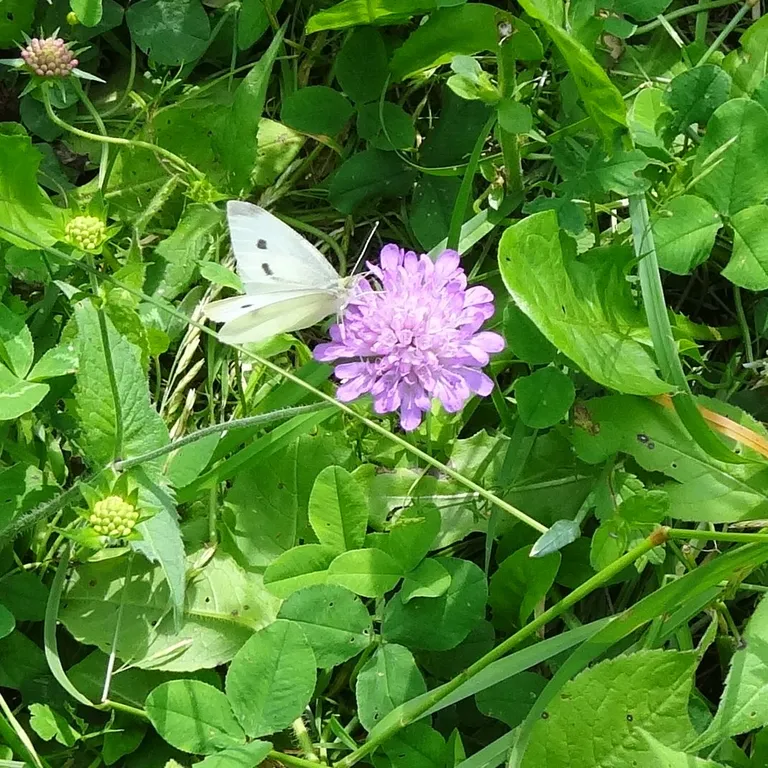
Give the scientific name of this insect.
Pieris rapae
